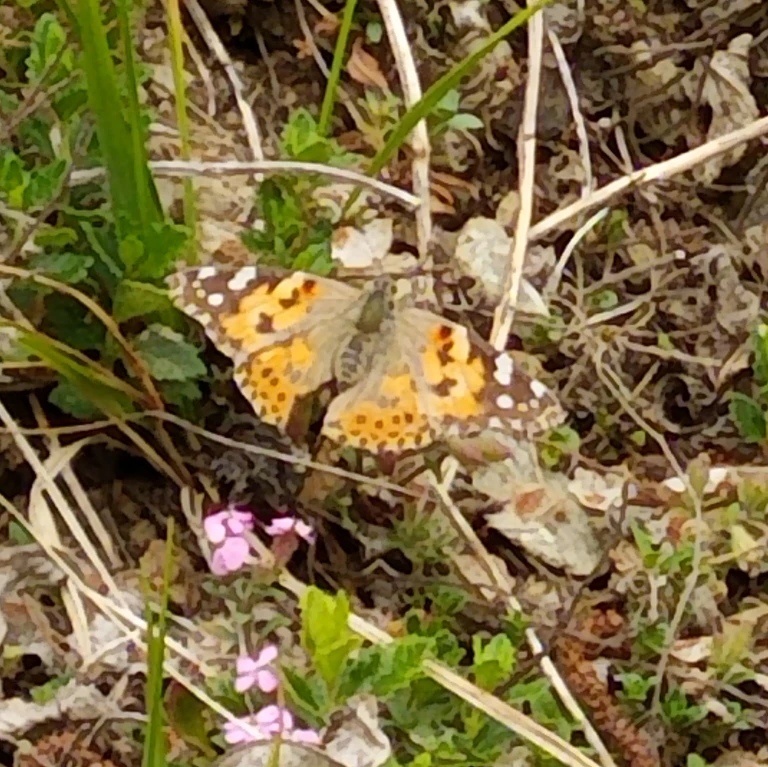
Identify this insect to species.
Vanessa cardui
